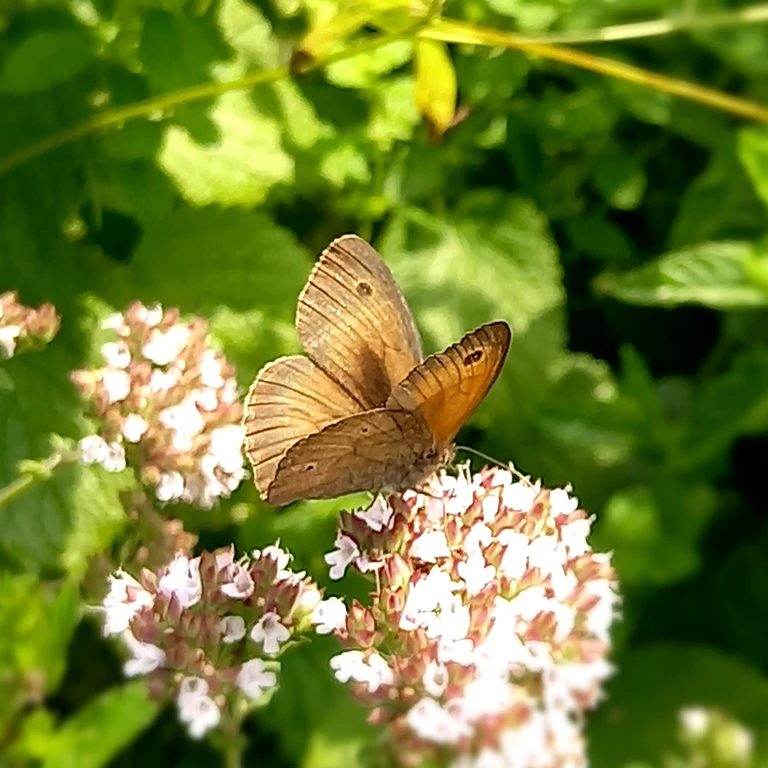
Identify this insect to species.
Maniola jurtina
